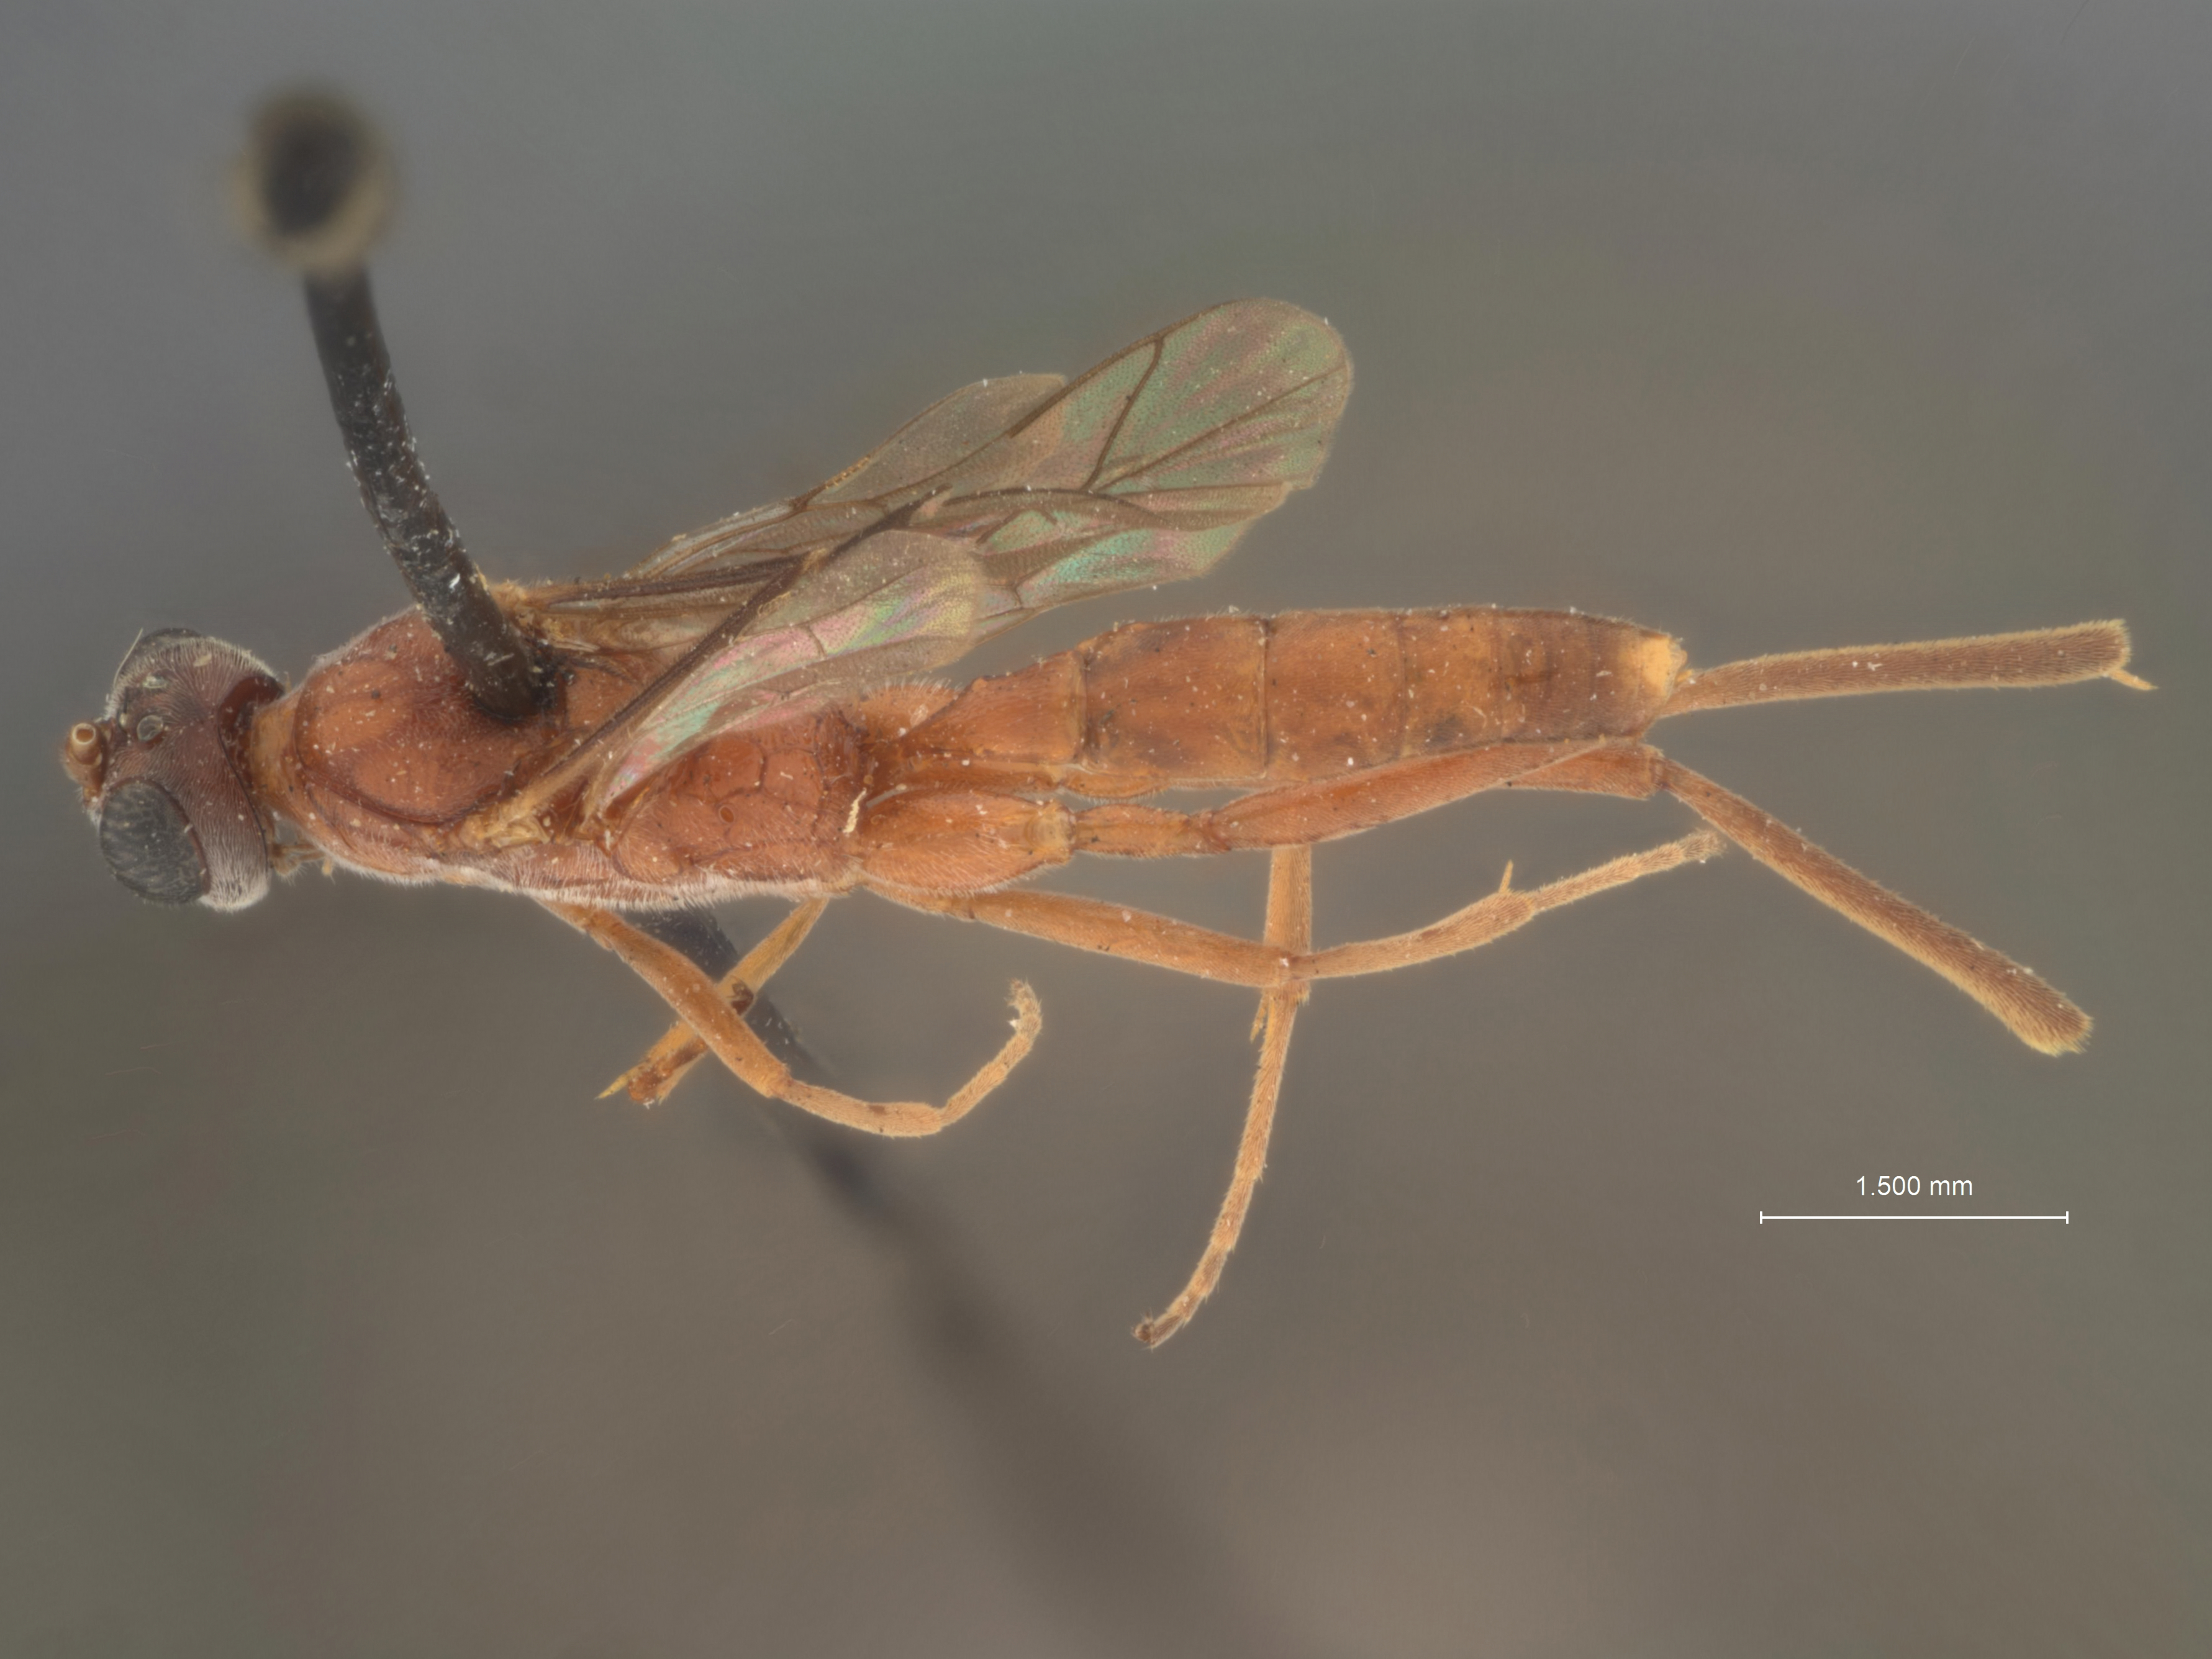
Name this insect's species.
Sychnoleter americanus
